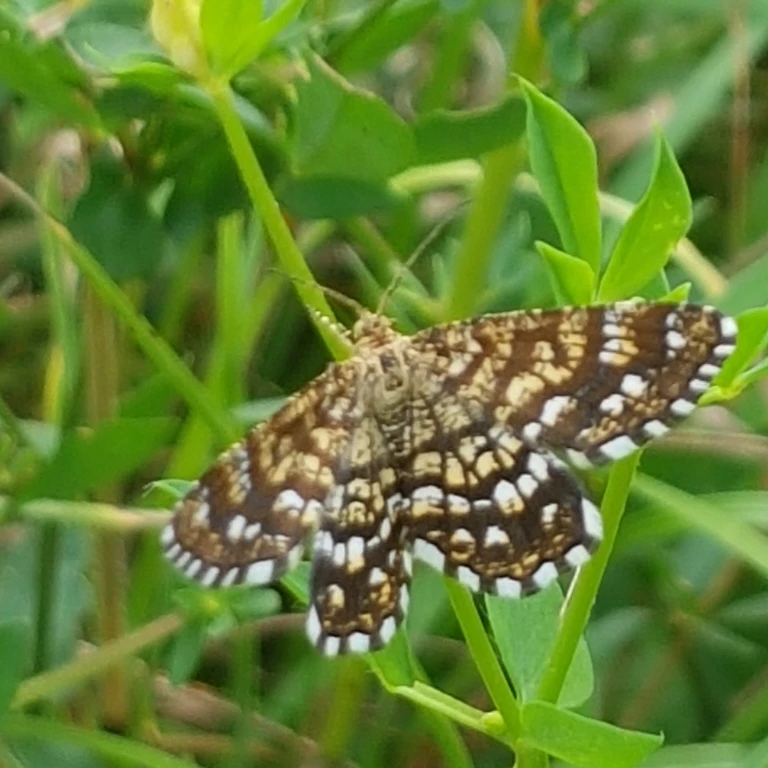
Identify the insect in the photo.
Chiasmia clathrata
